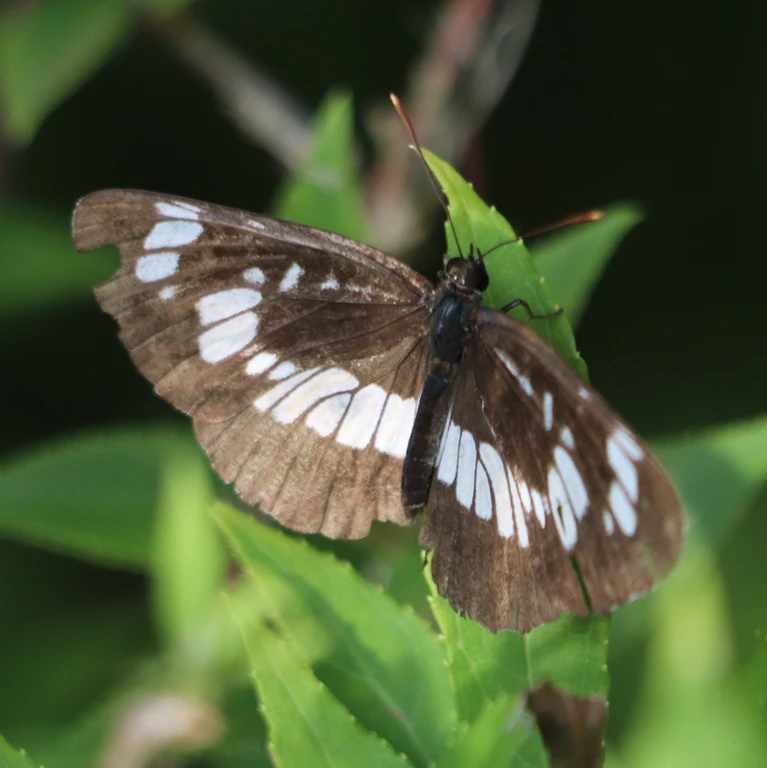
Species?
Neptis rivularis
